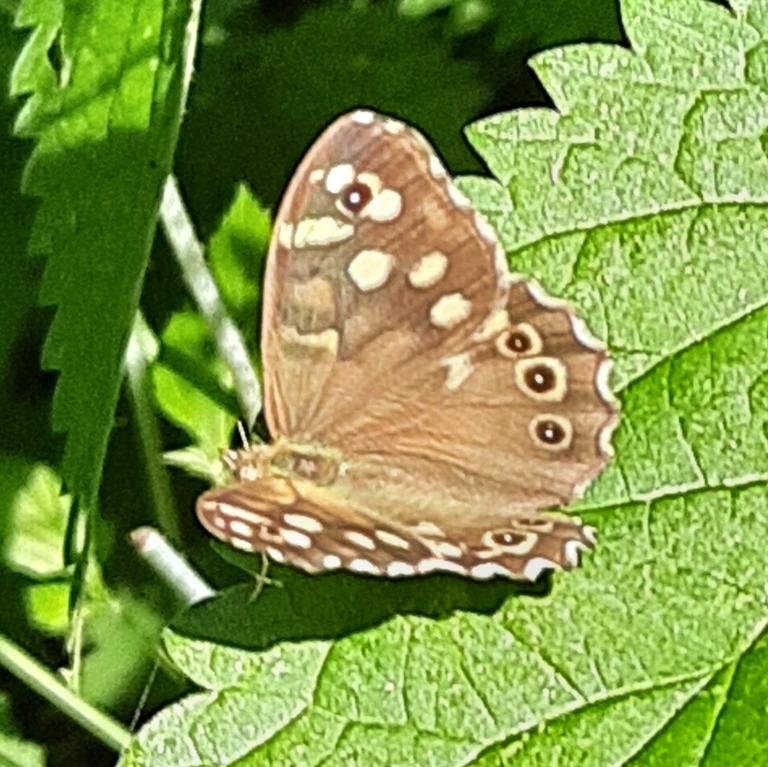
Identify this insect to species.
Pararge aegeria
